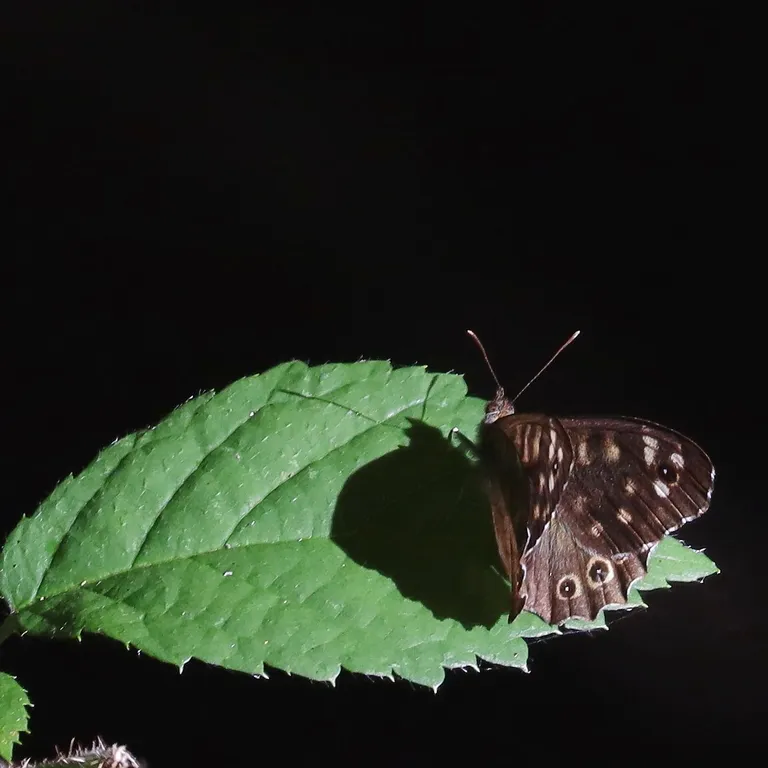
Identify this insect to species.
Pararge aegeria
